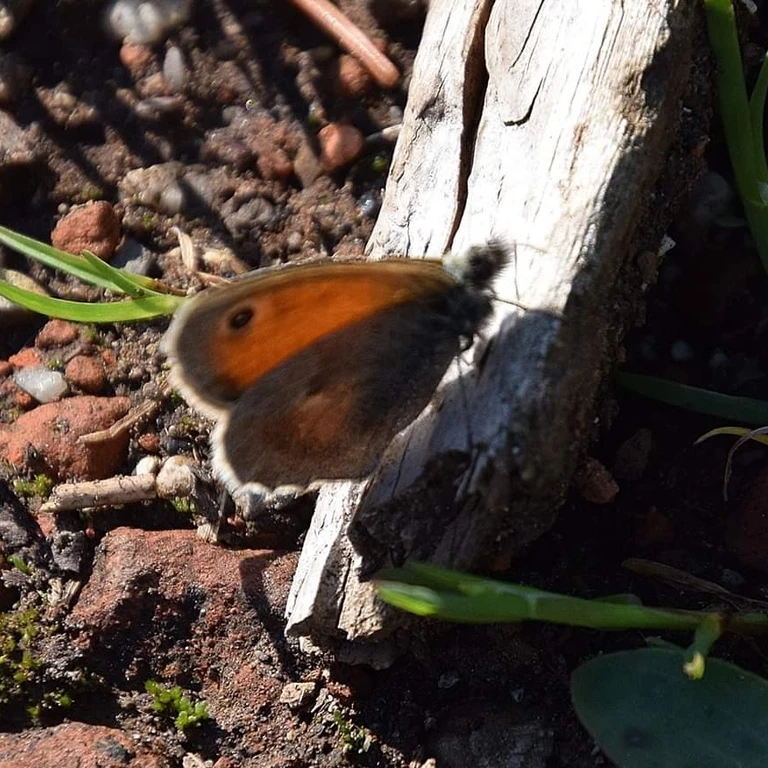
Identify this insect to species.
Coenonympha pamphilus
